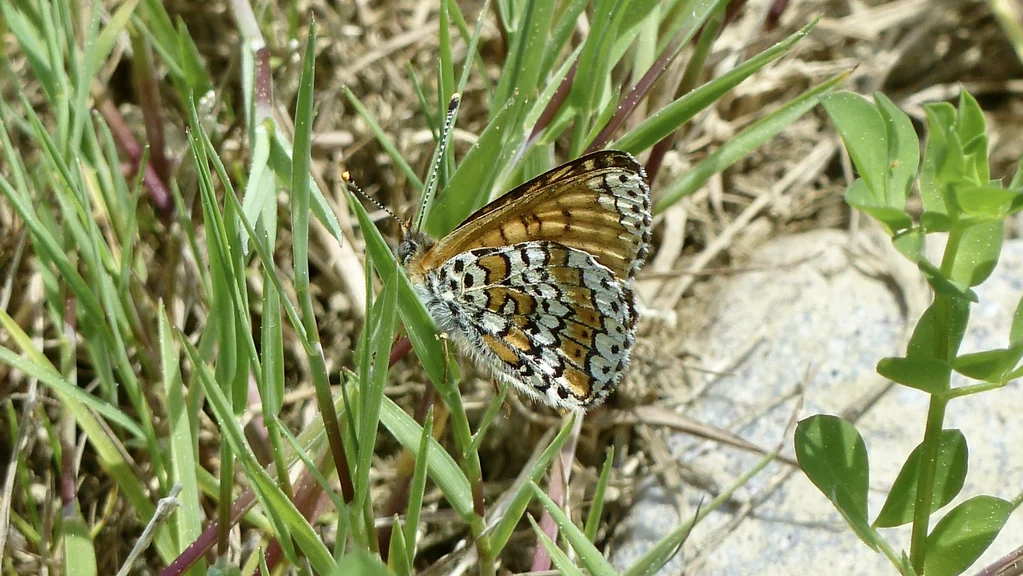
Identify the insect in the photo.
Melitaea cinxia
